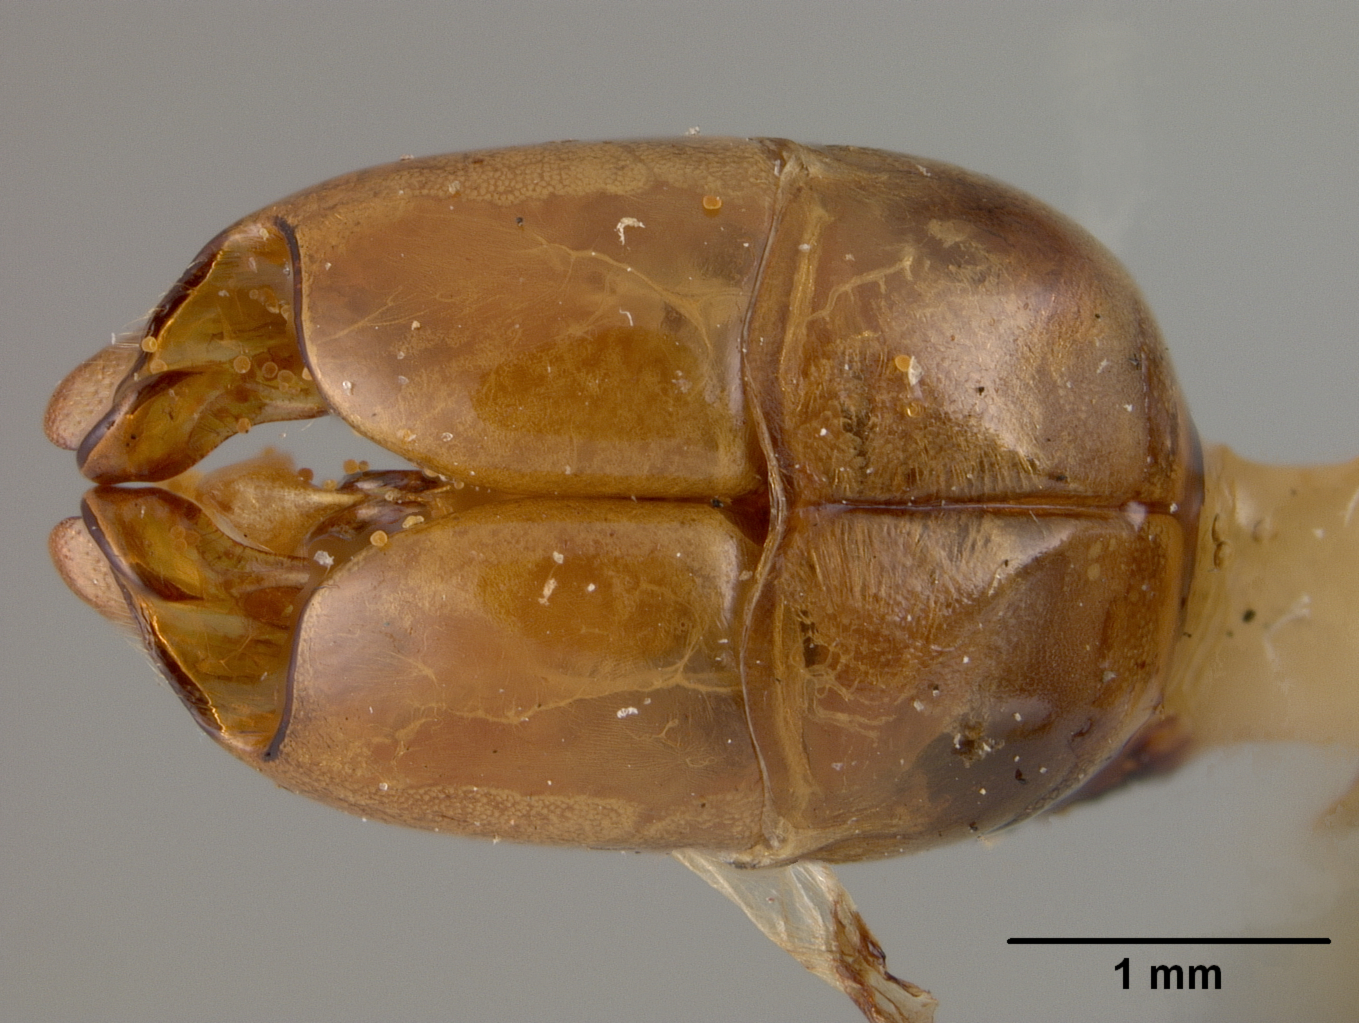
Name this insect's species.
Andrena argemonis
